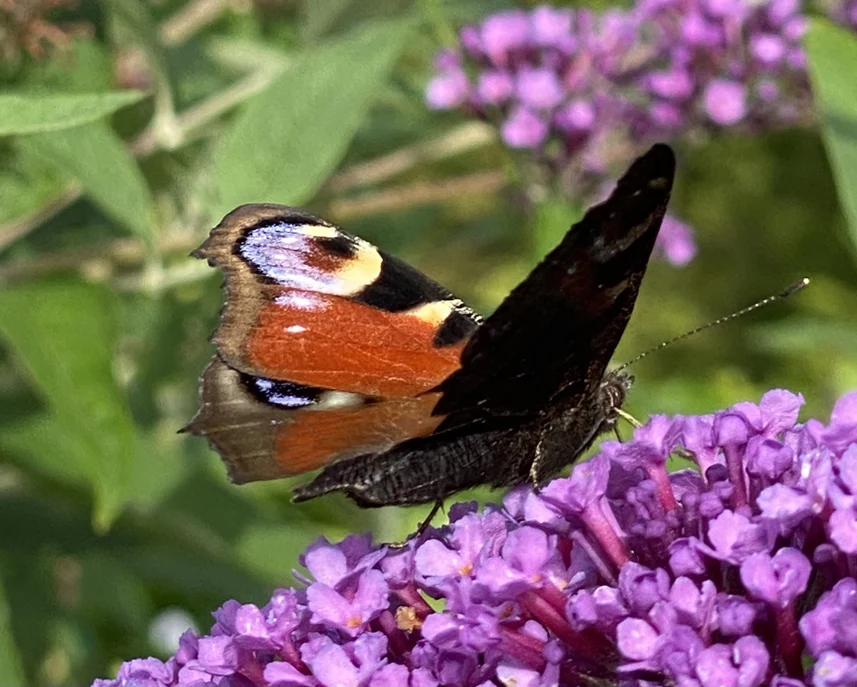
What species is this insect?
Aglais io
